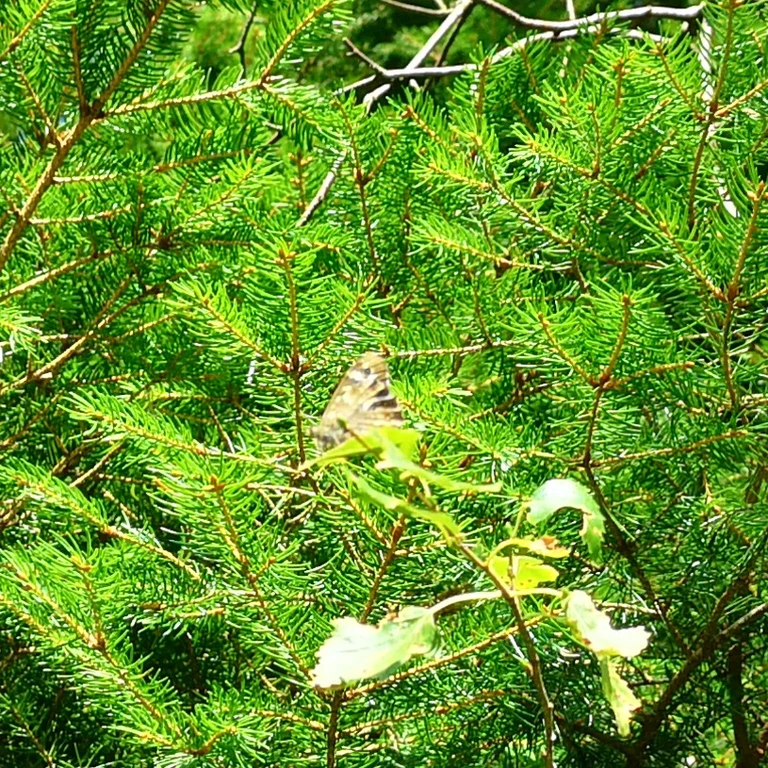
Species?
Pararge aegeria
